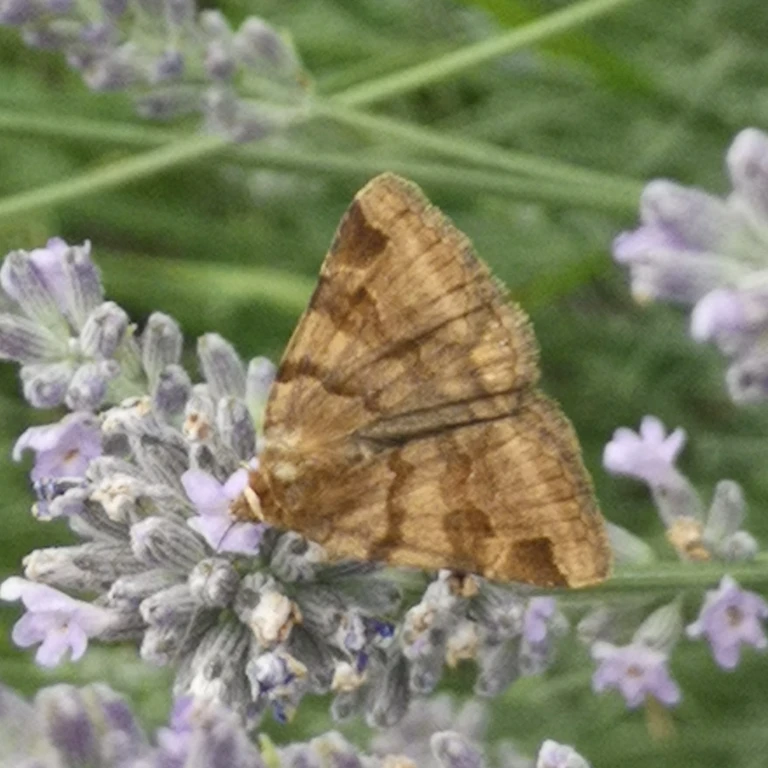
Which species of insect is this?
Euclidia glyphica
